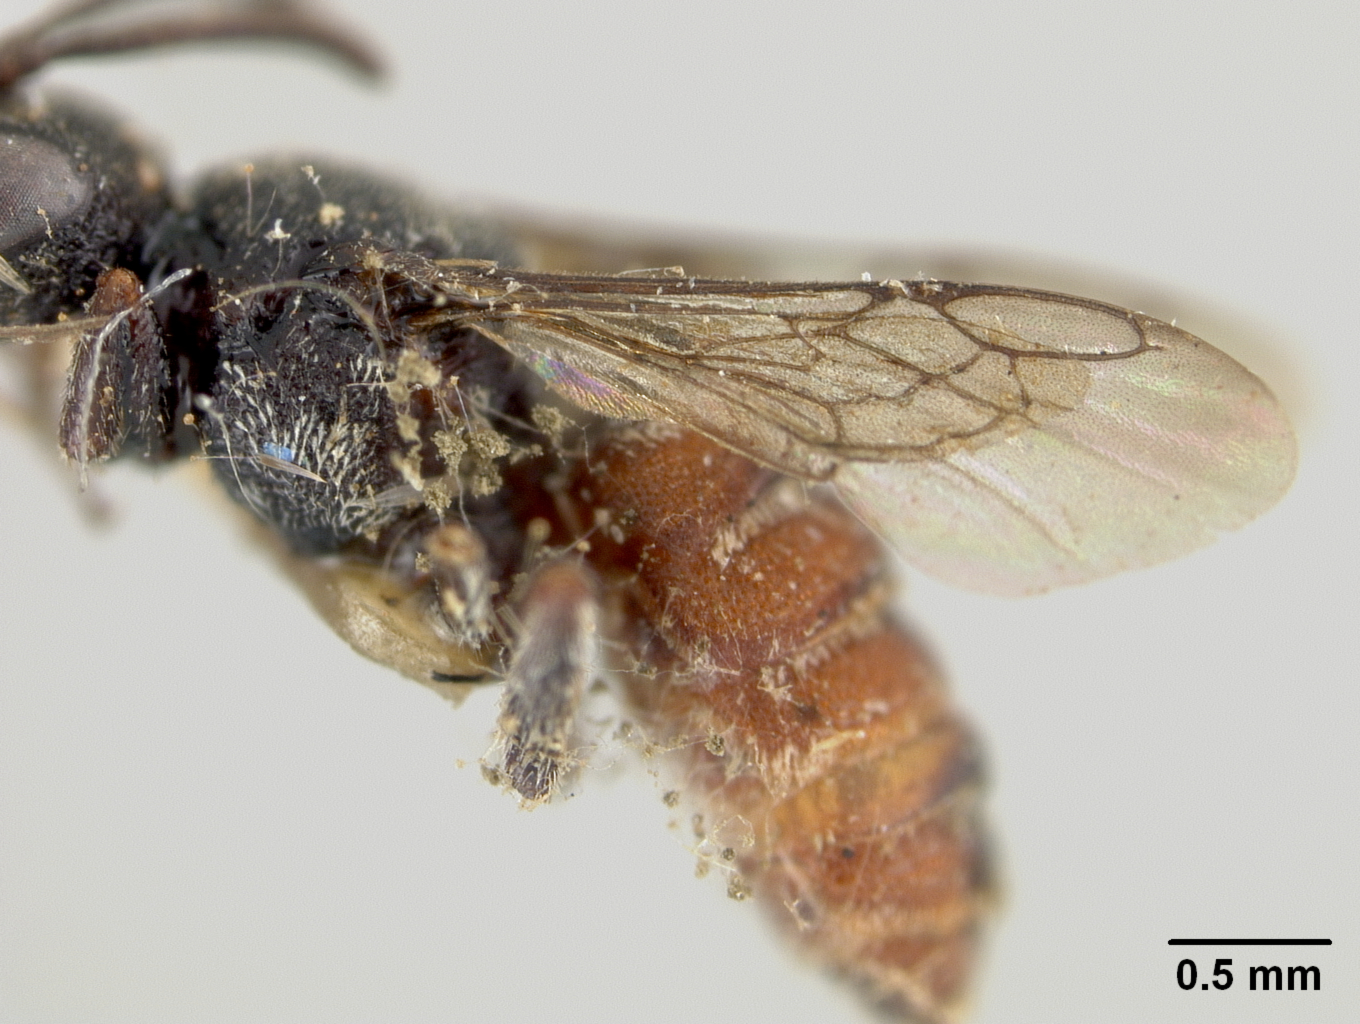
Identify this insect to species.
Holcopasites pratti
